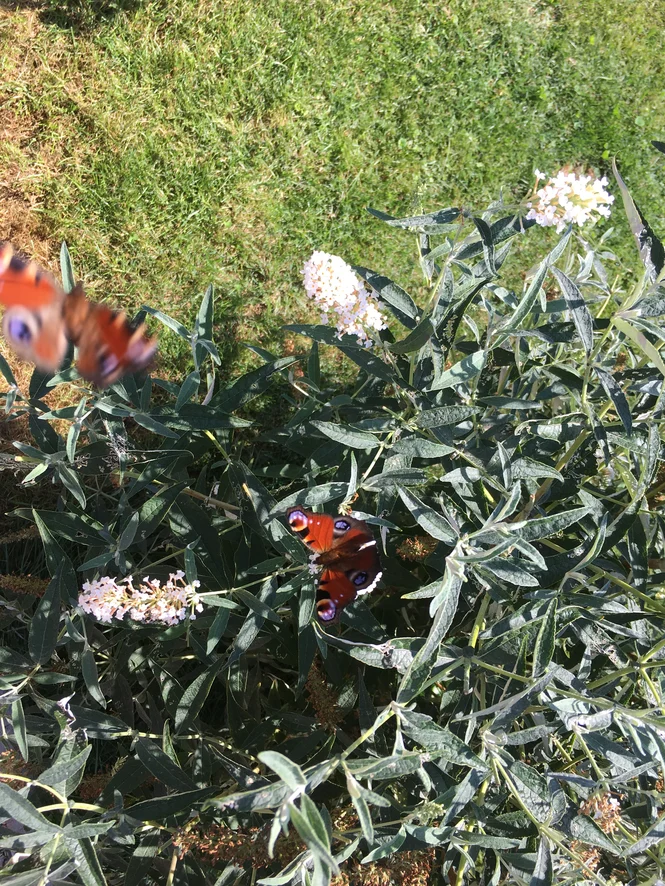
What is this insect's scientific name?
Aglais io
